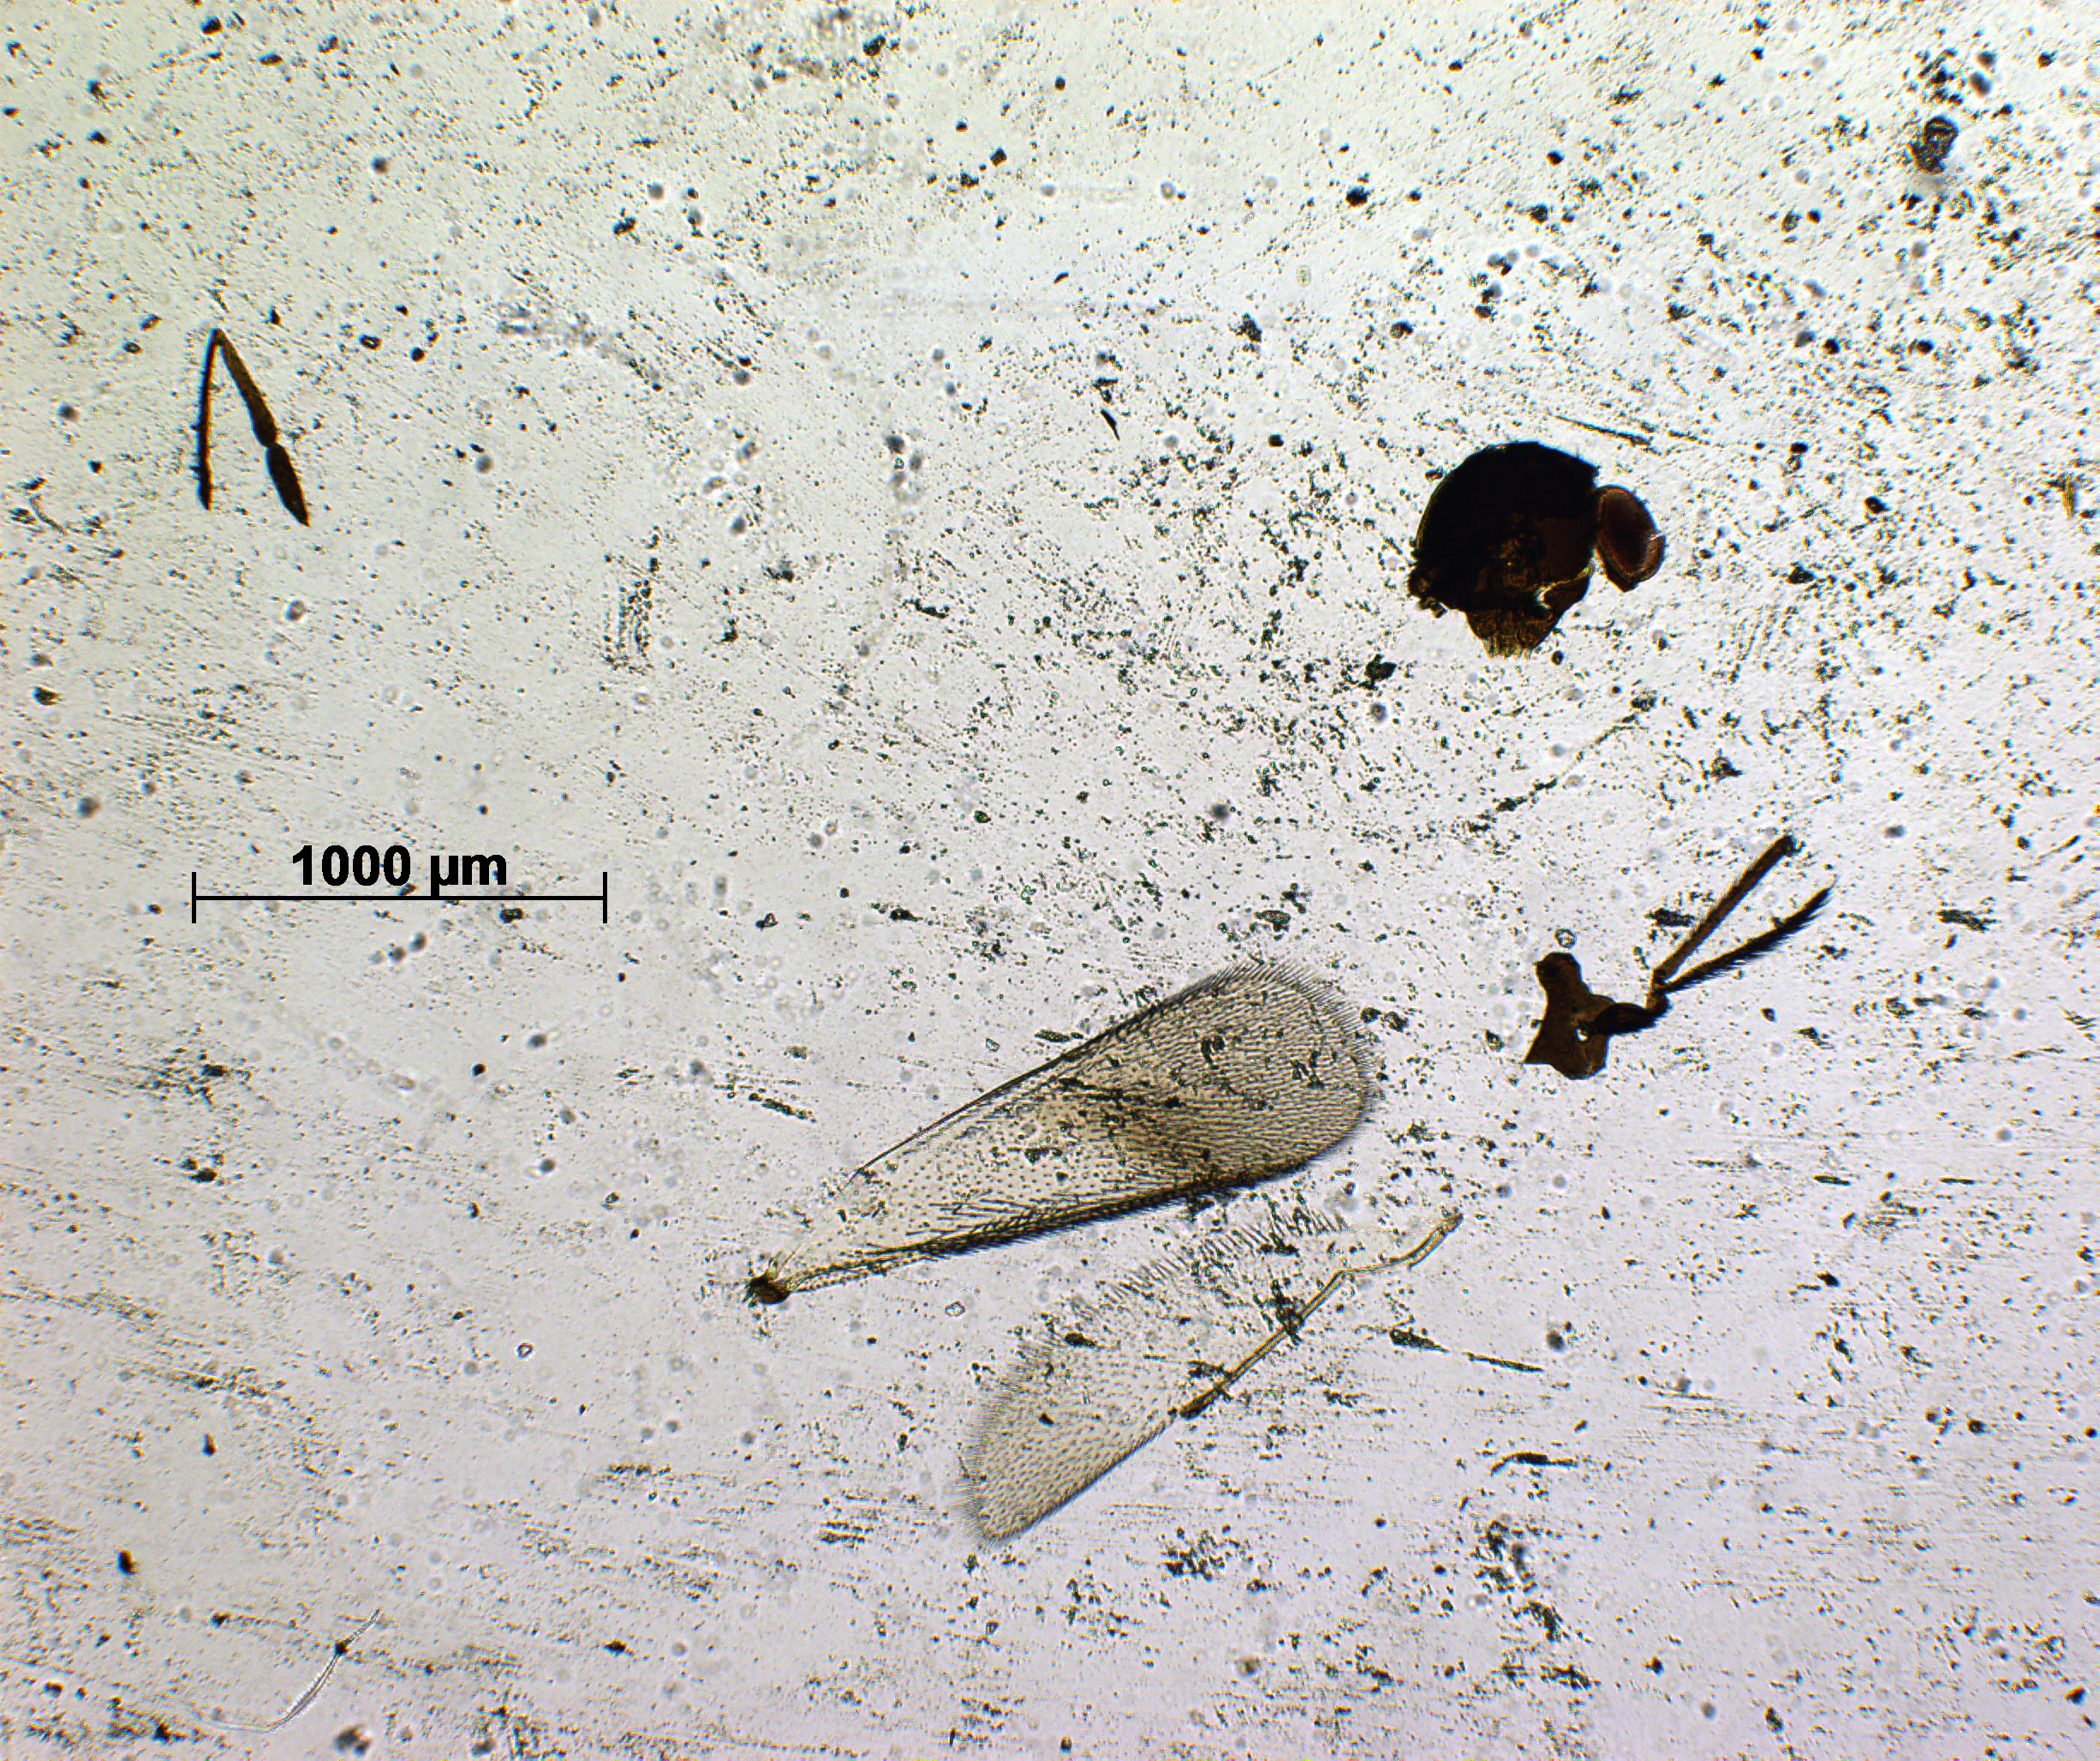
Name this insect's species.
Elasmus dalhousieanus
